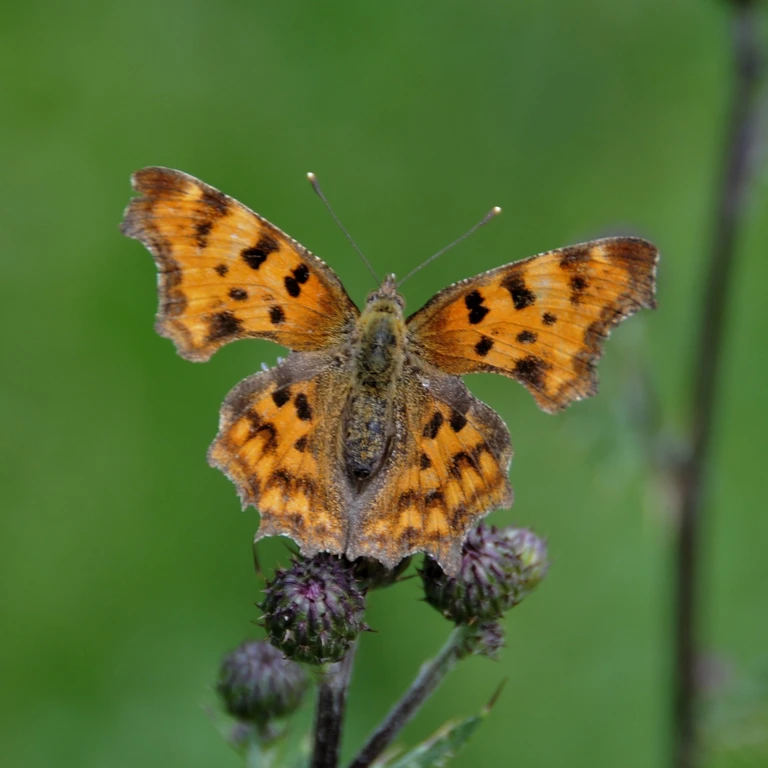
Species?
Polygonia c-album
